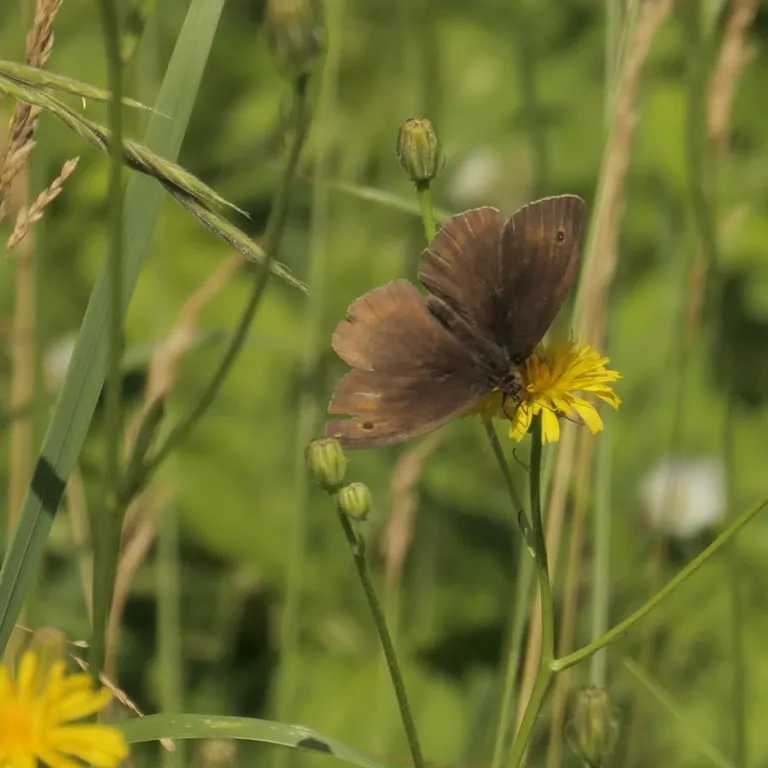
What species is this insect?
Maniola jurtina
